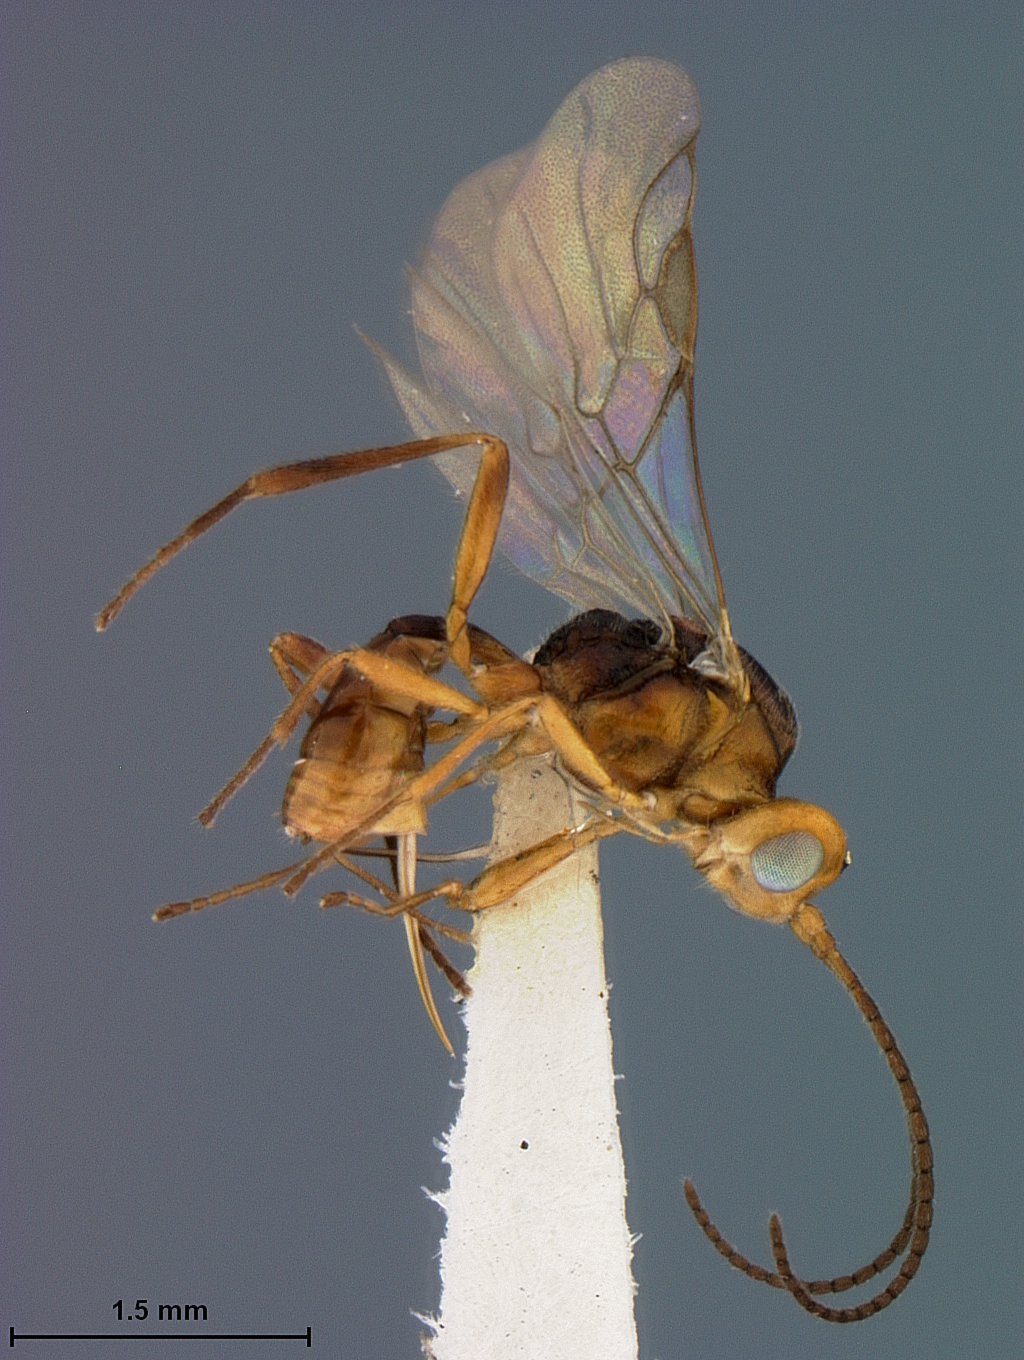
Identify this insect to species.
Microctonus berryi
